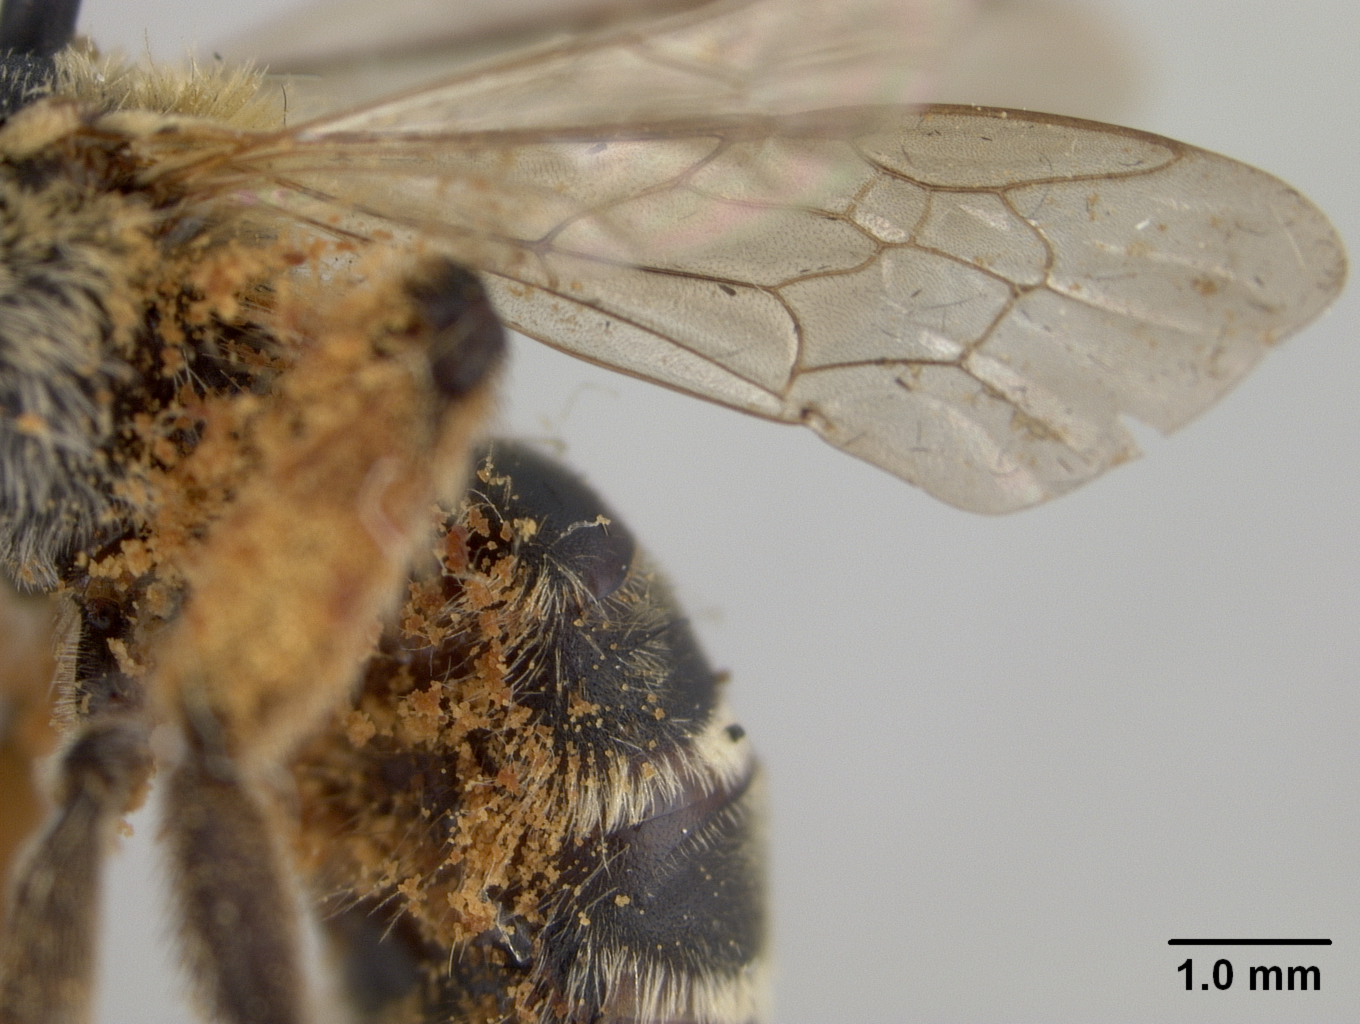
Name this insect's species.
Andrena micheneriana
